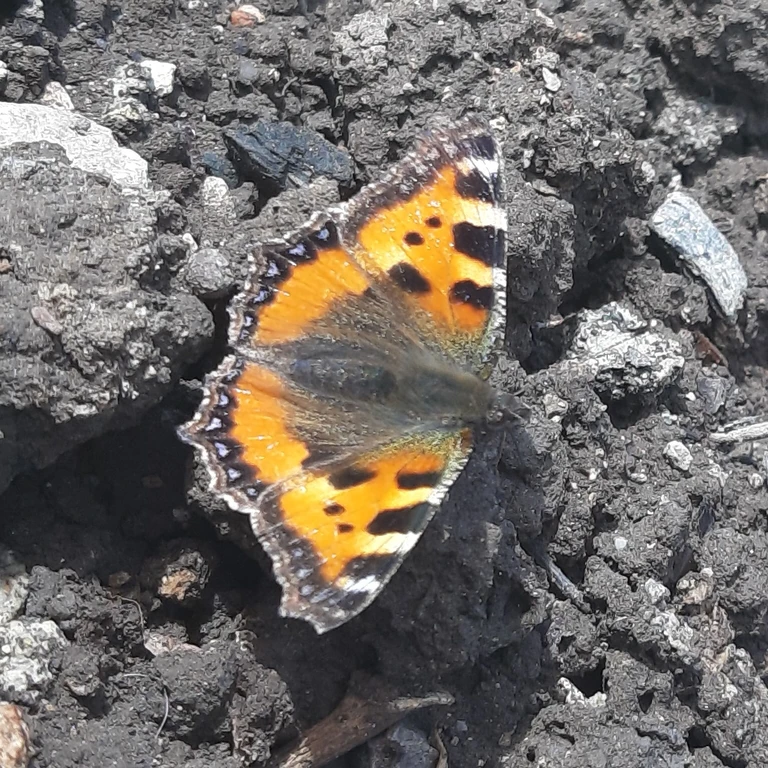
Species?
Aglais urticae
